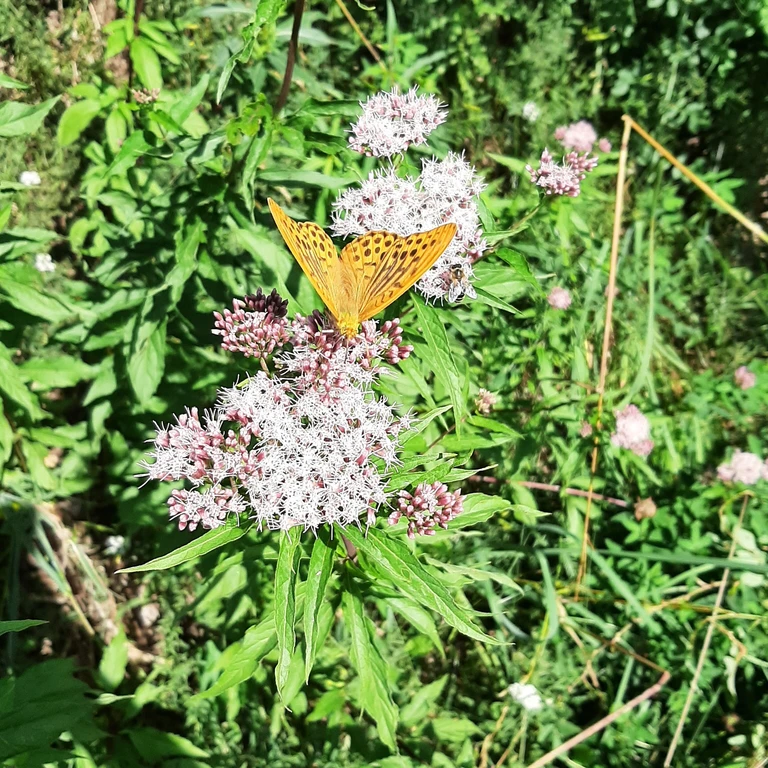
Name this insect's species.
Argynnis paphia
